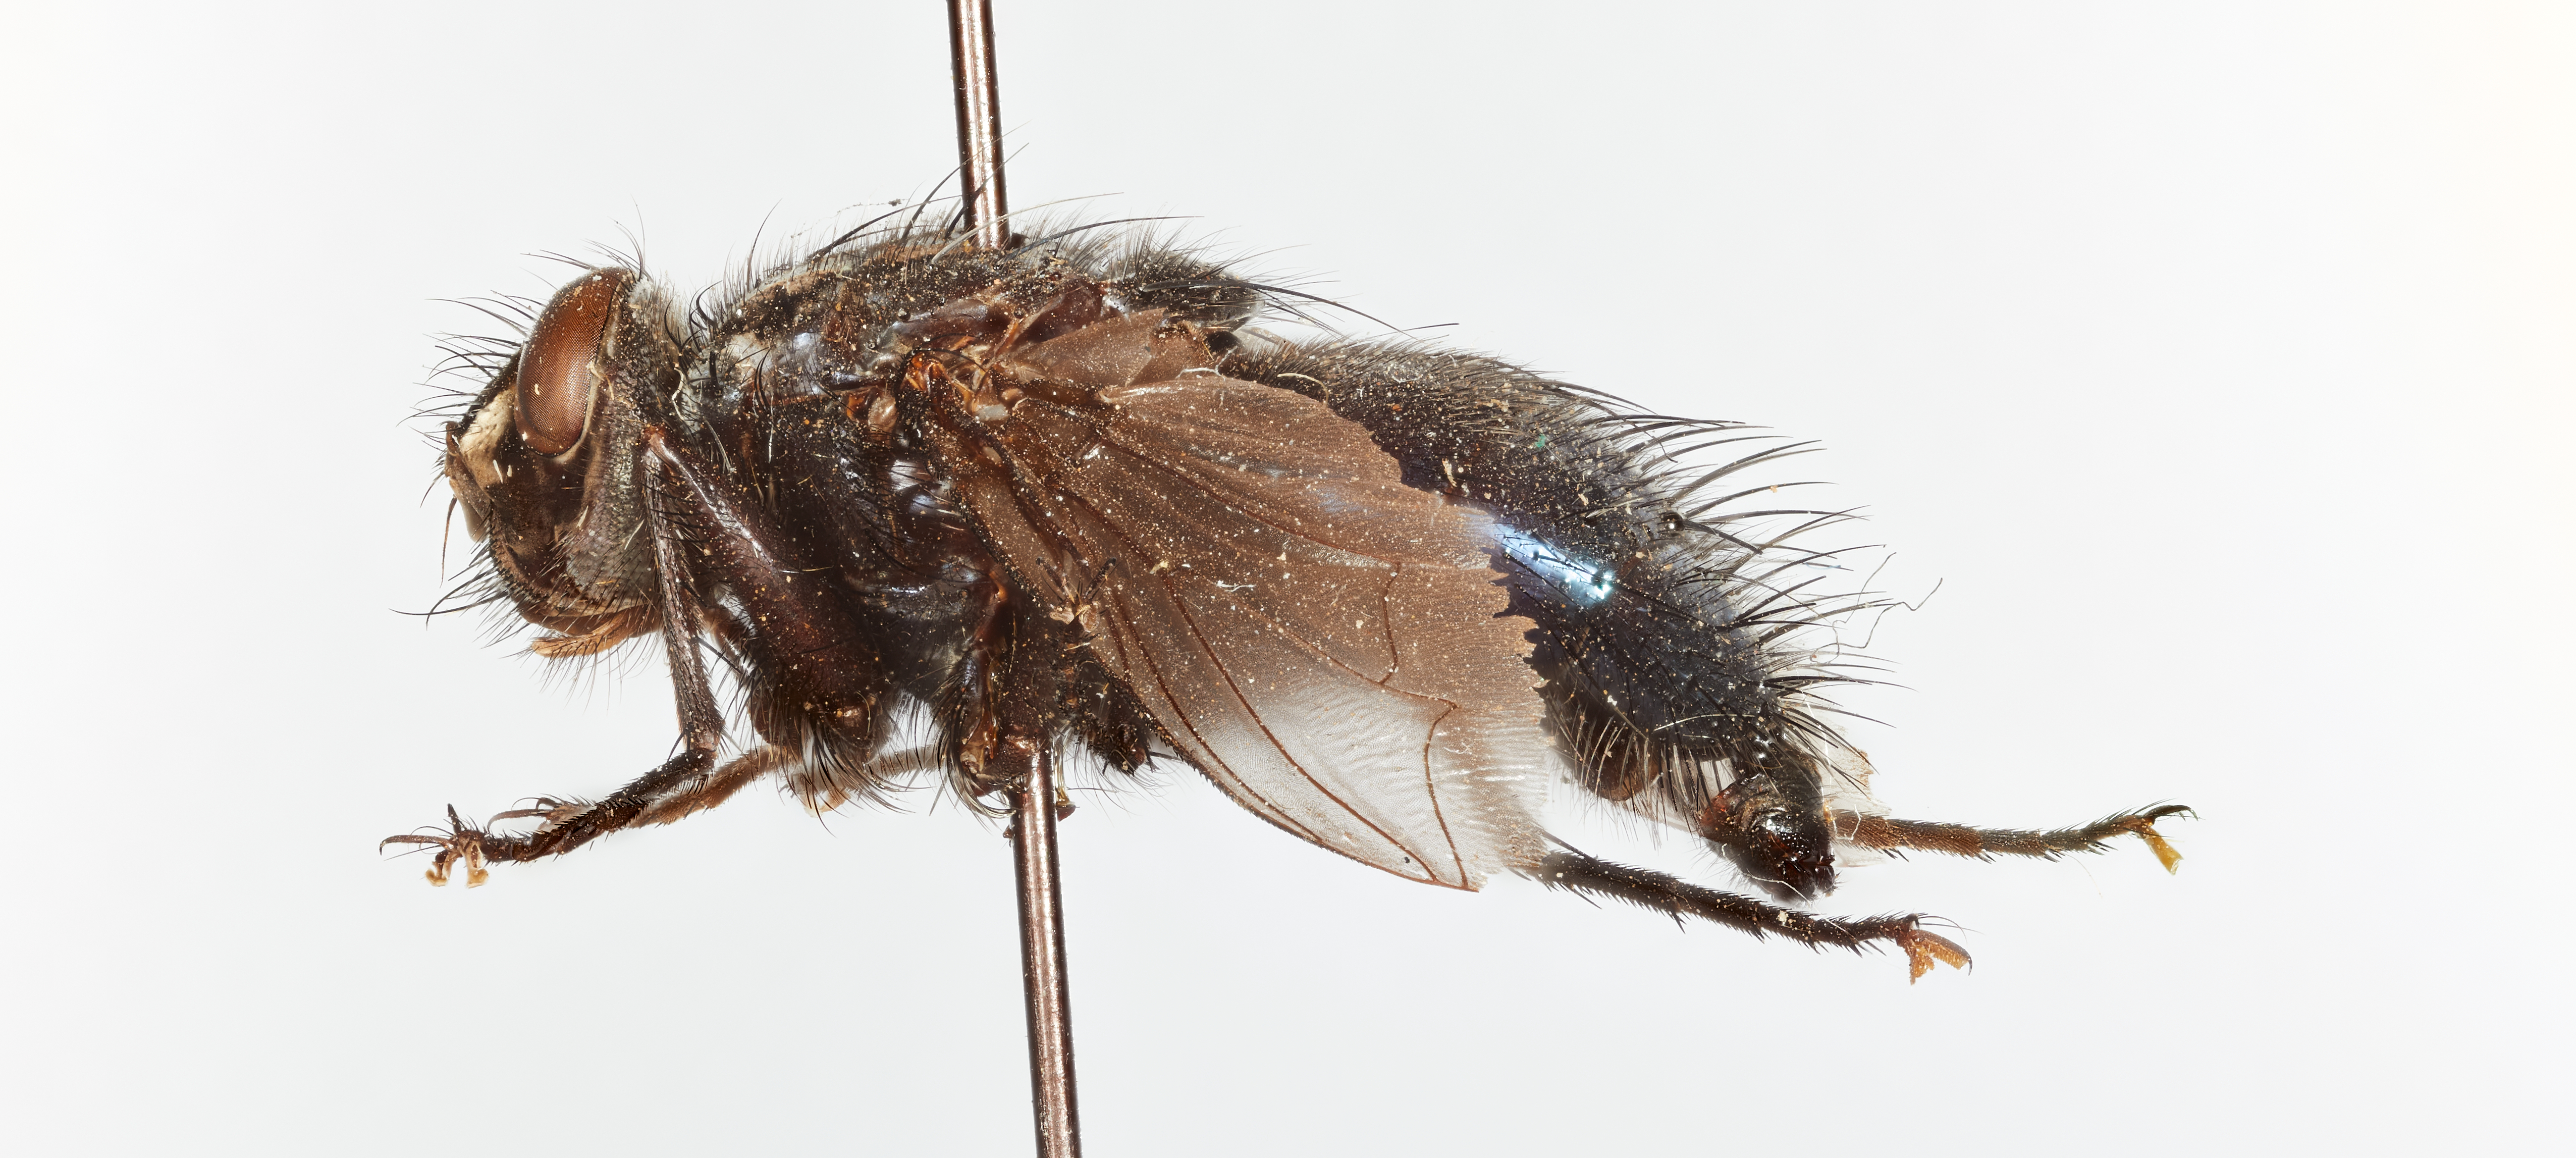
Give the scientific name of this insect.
Psecacera virens
